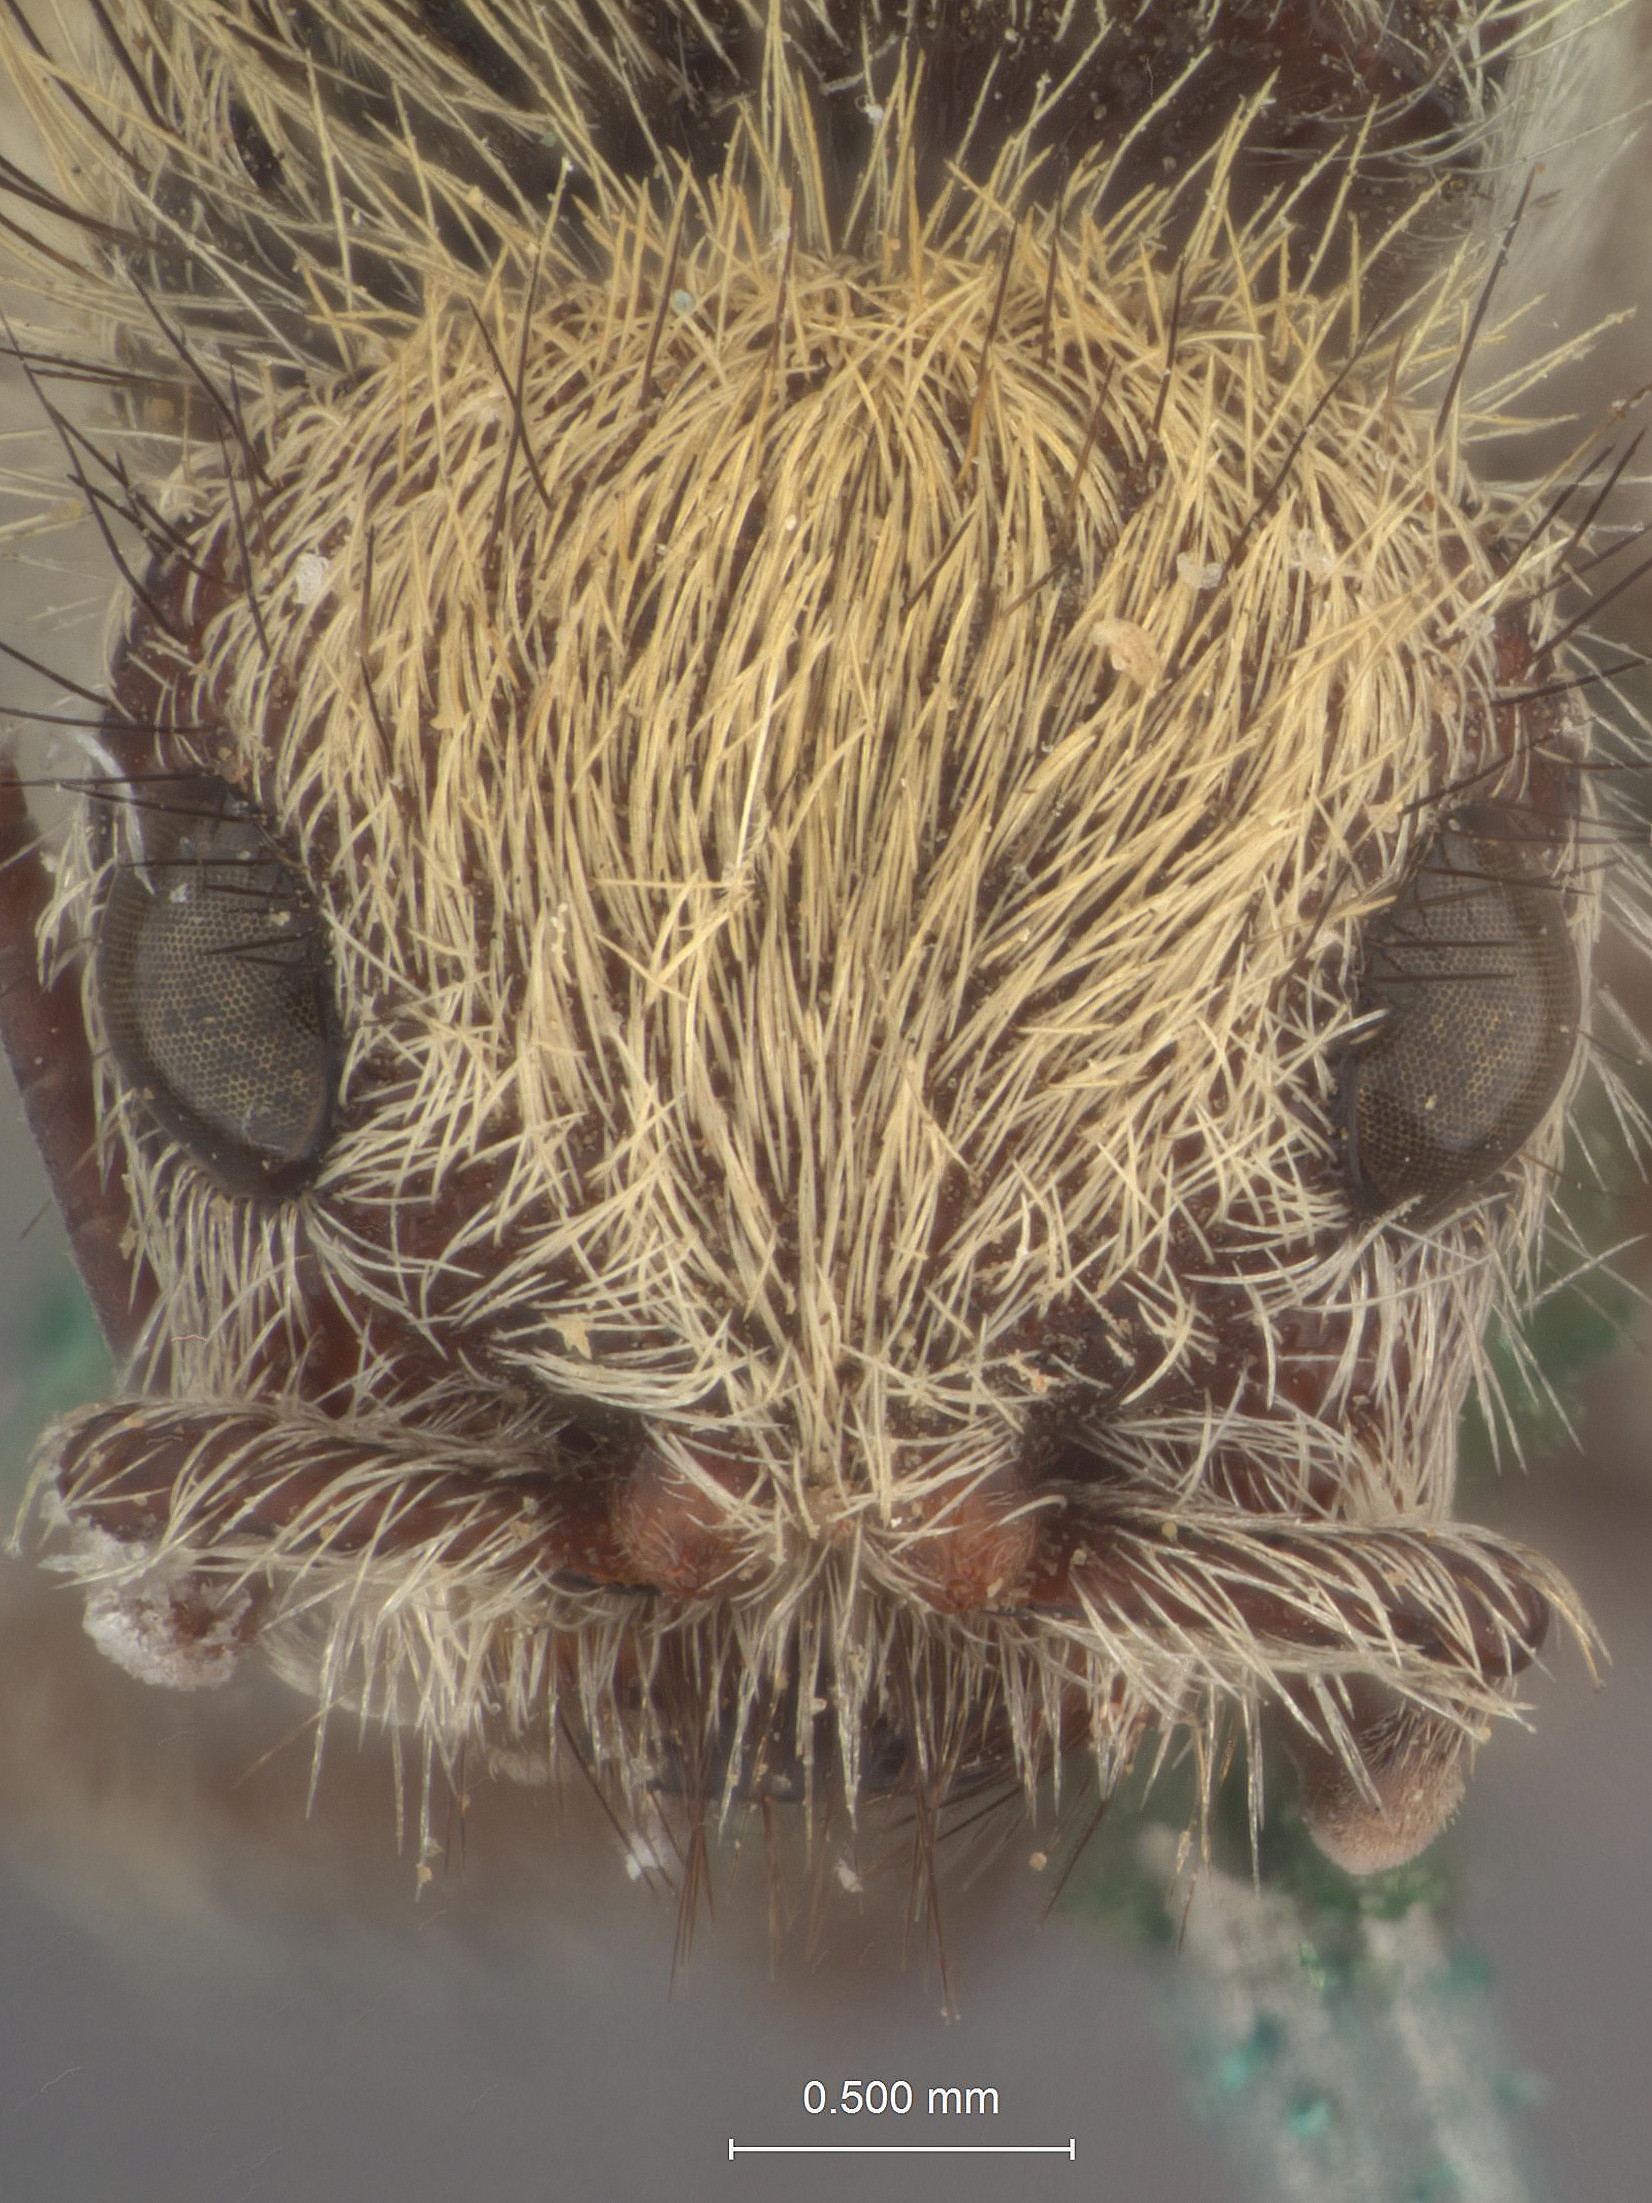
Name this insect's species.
Sphaerophthalma arizonica
